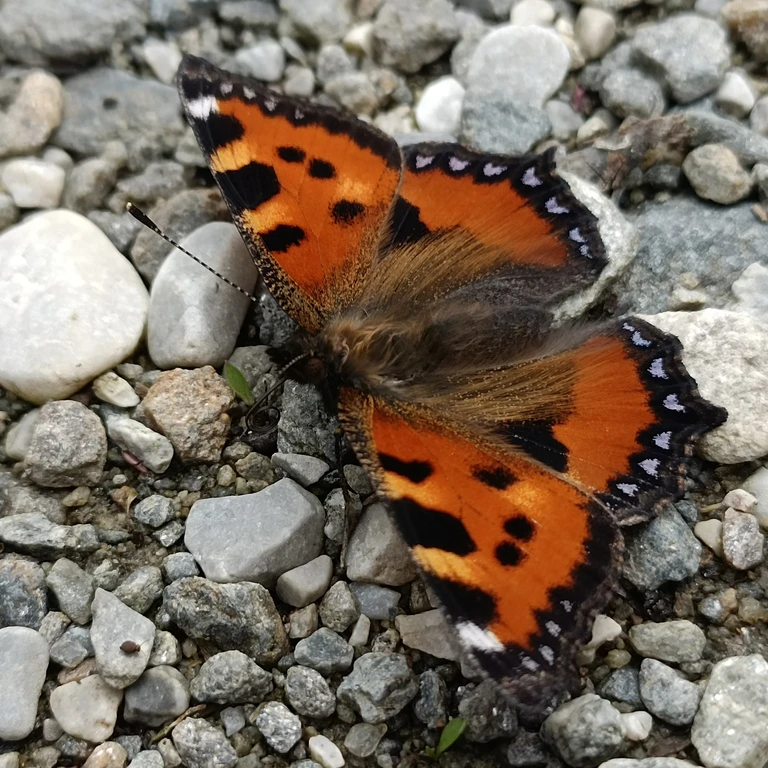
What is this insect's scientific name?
Aglais urticae
